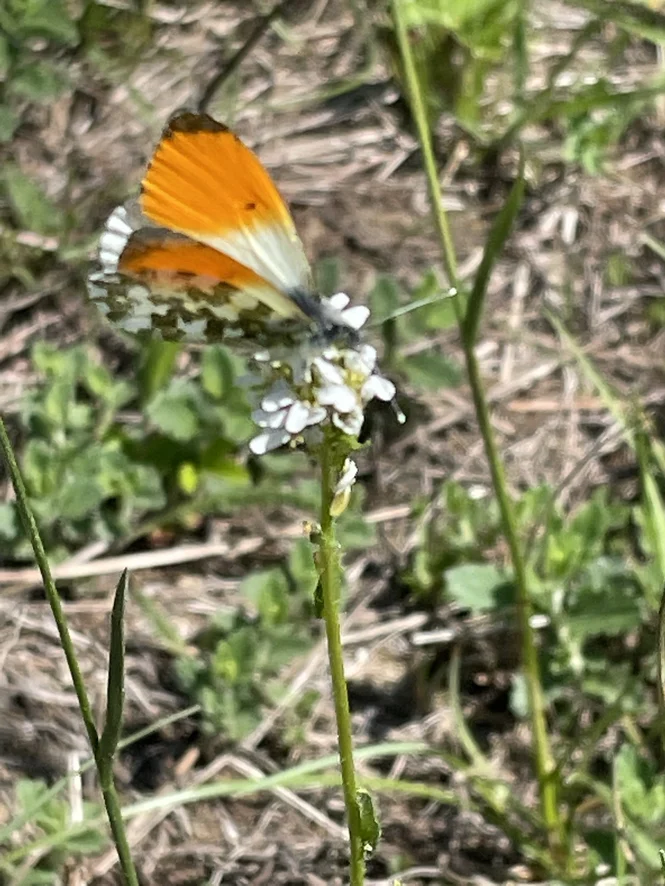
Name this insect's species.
Anthocharis cardamines
